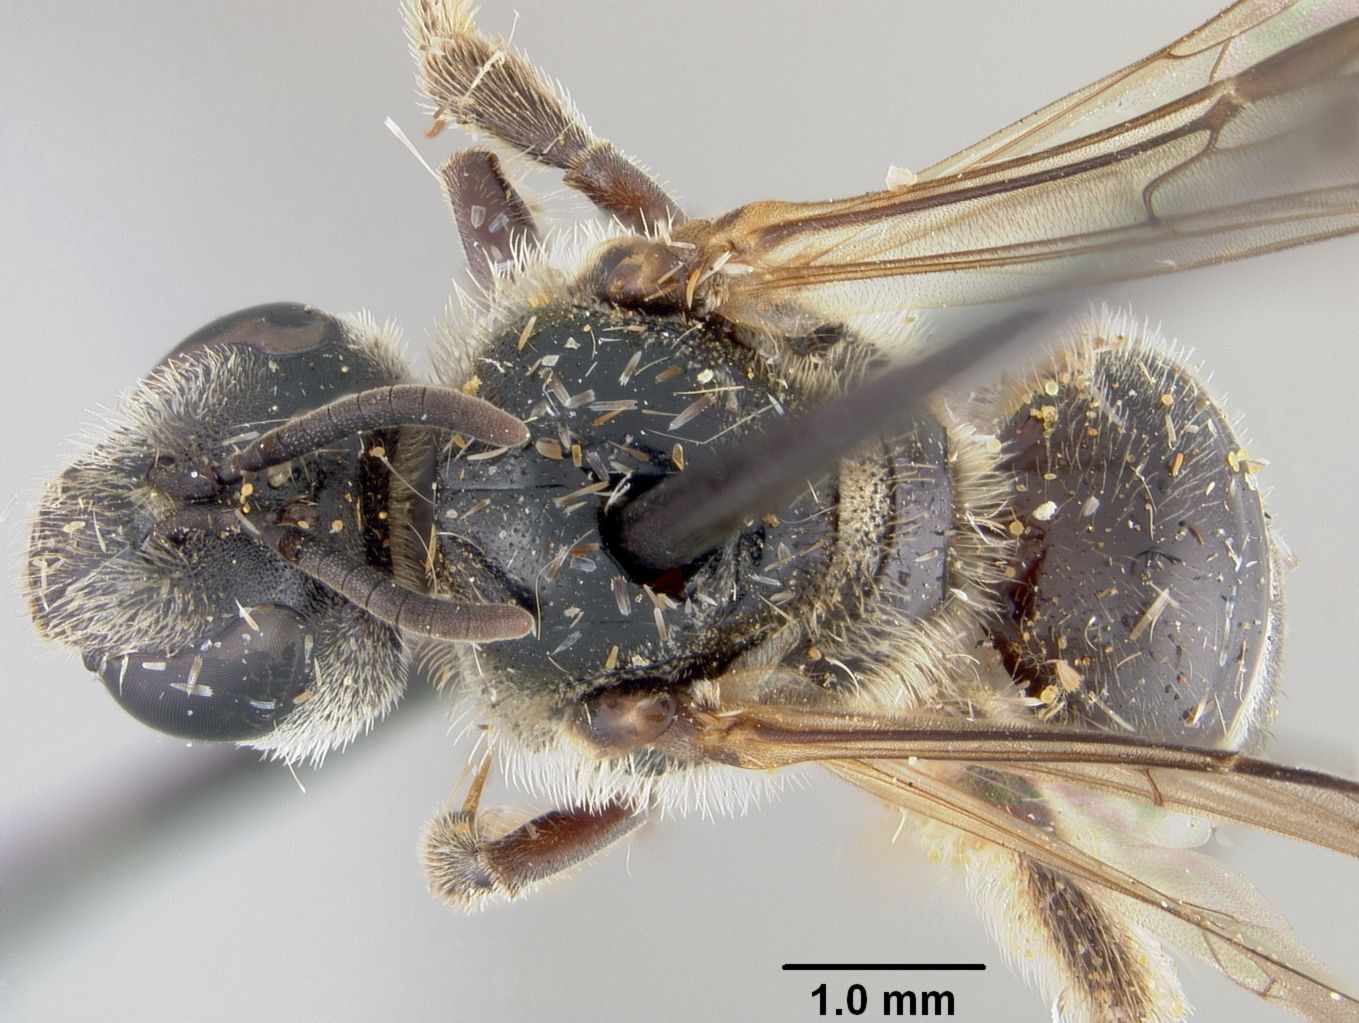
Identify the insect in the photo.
Halictus albescens
